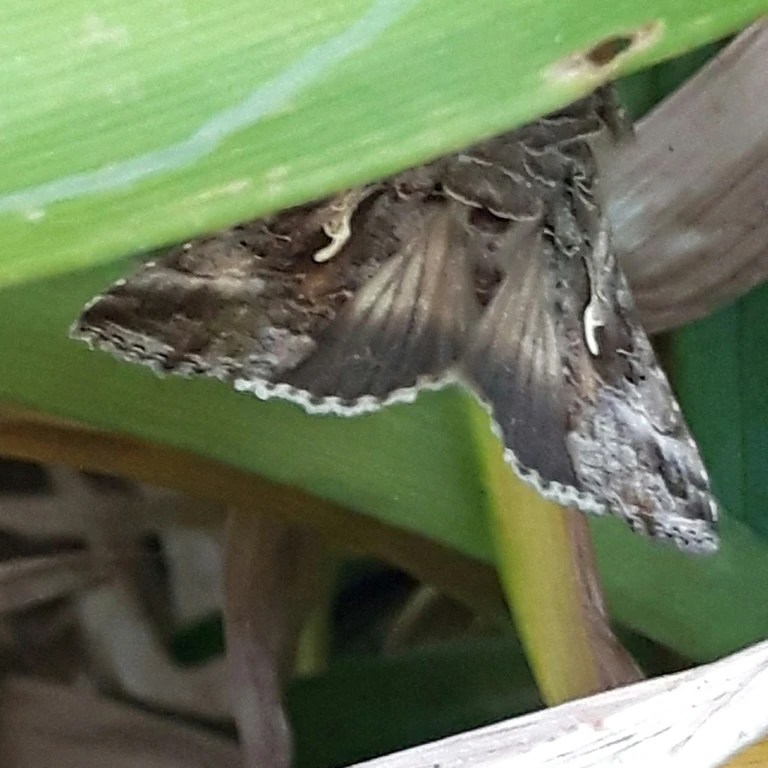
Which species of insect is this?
Autographa gamma
